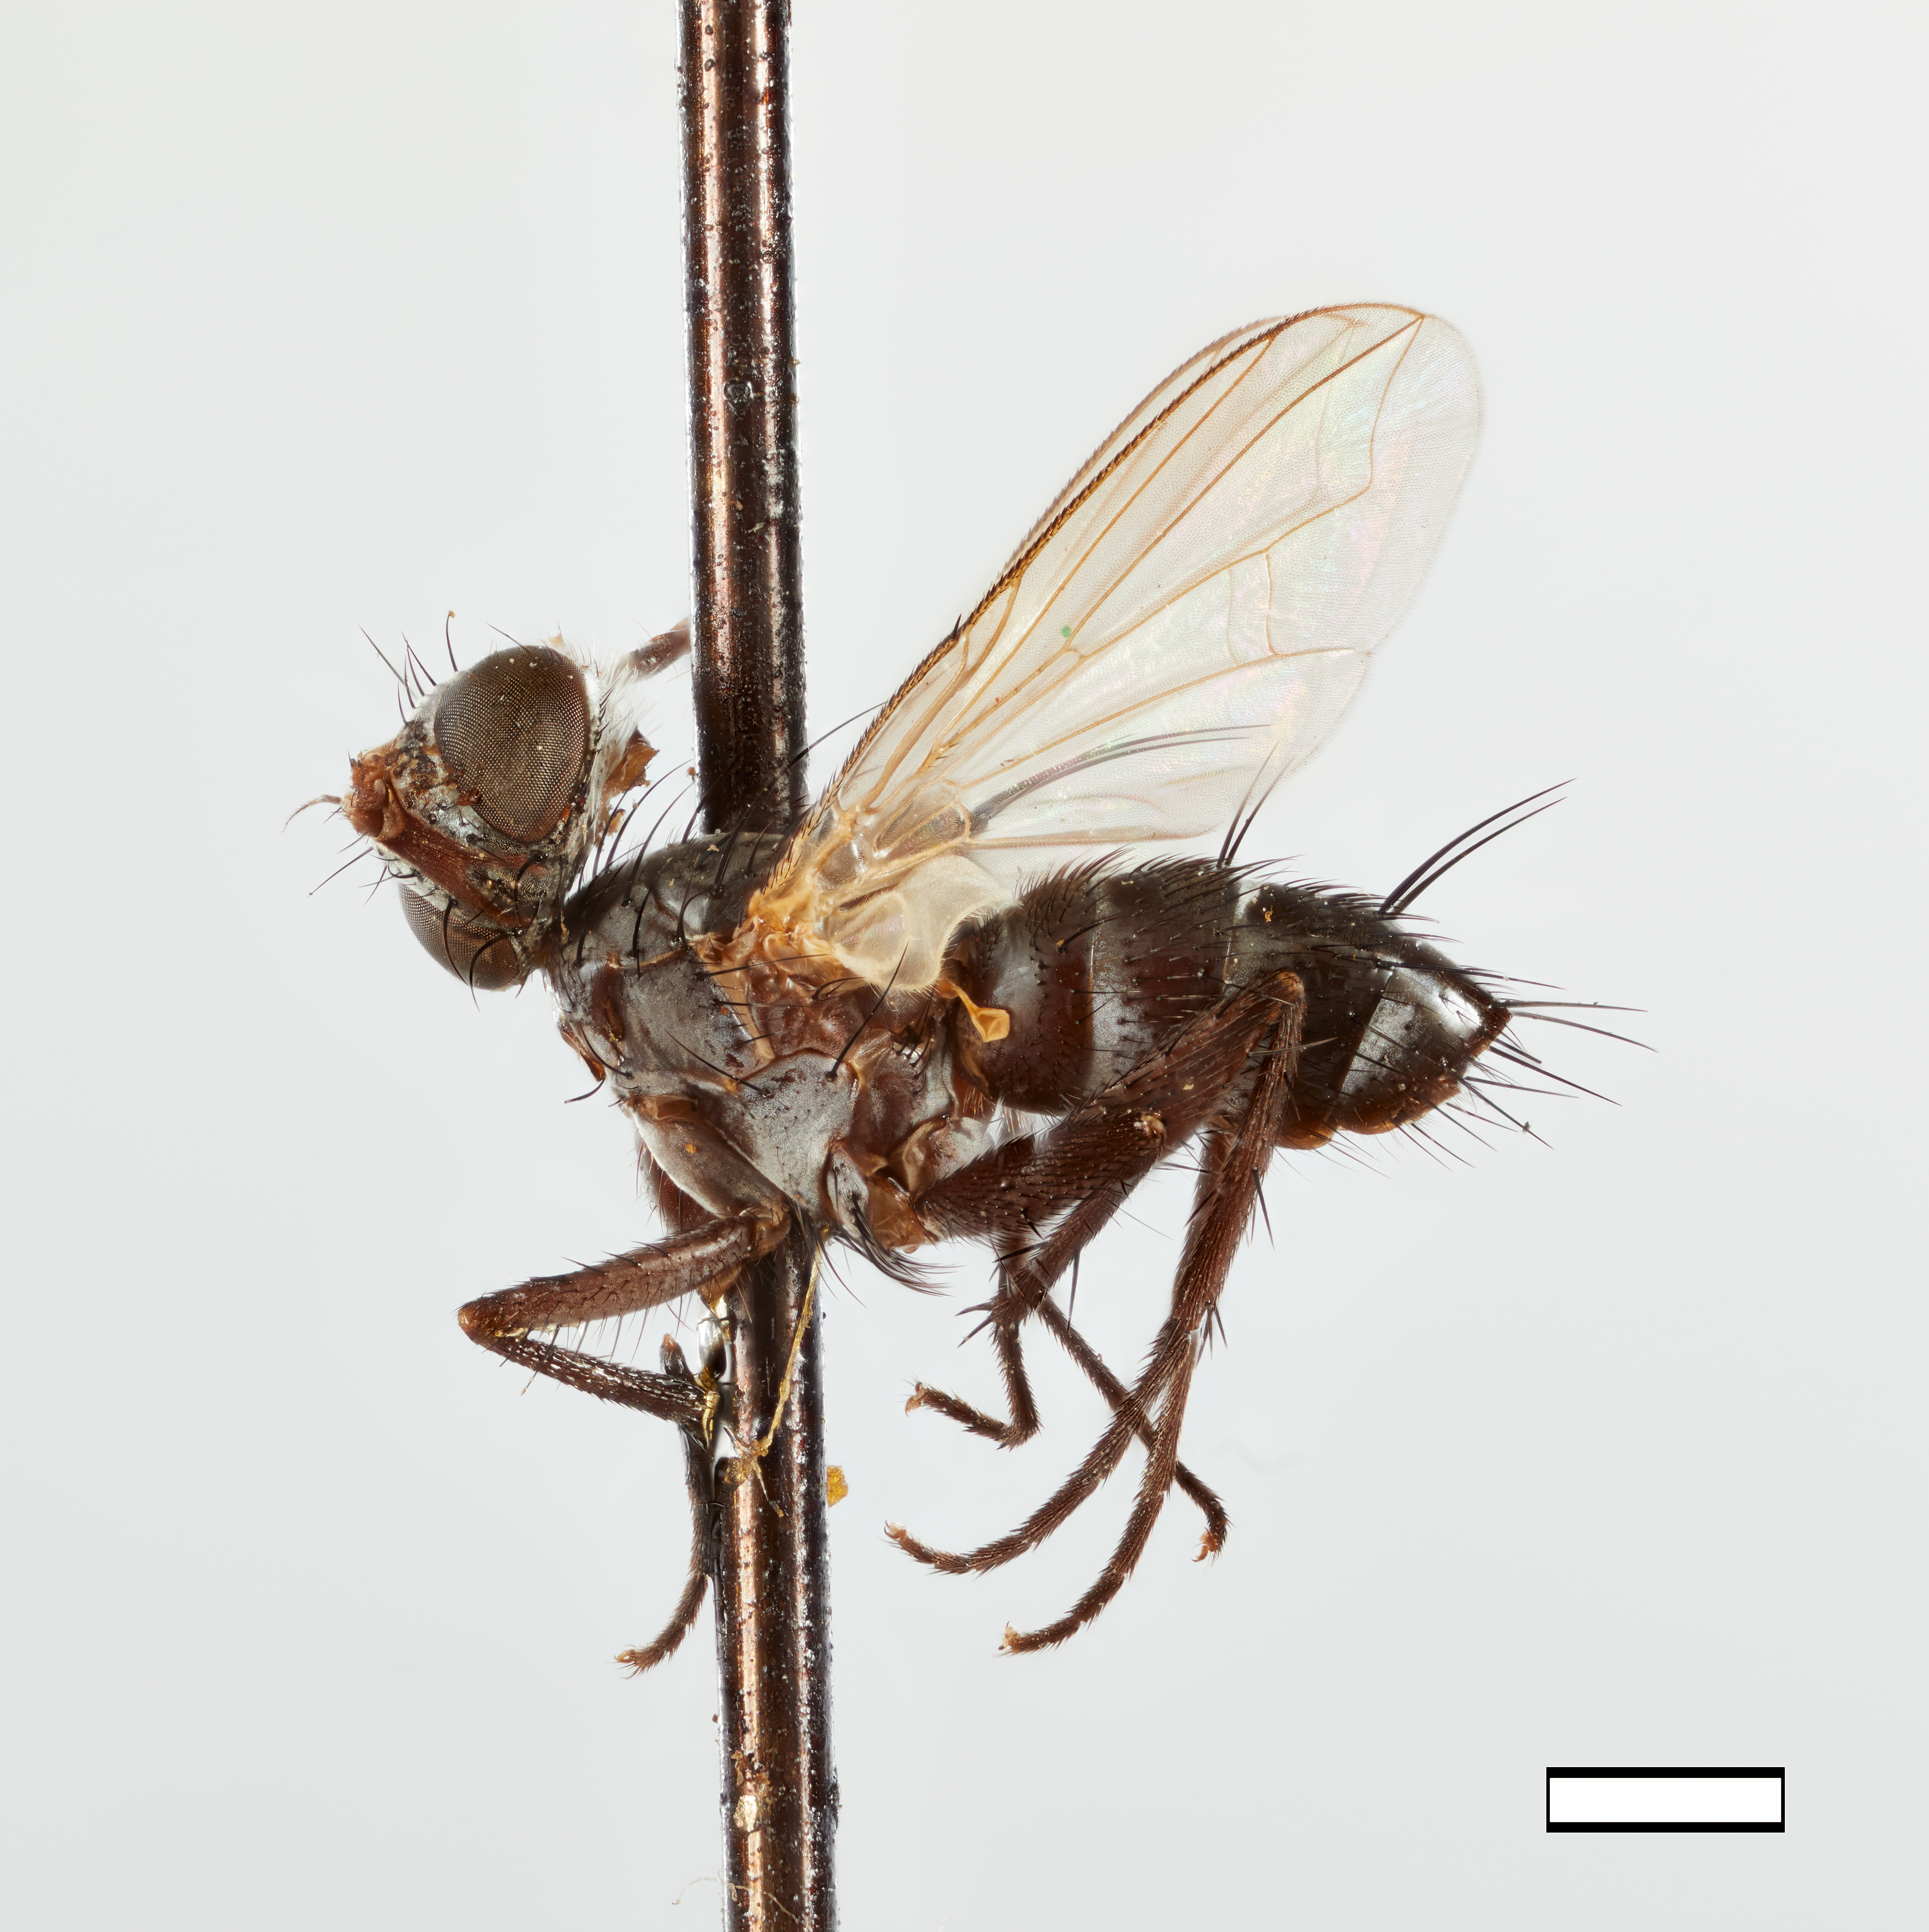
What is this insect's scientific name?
Diaphoropeza mayensis
